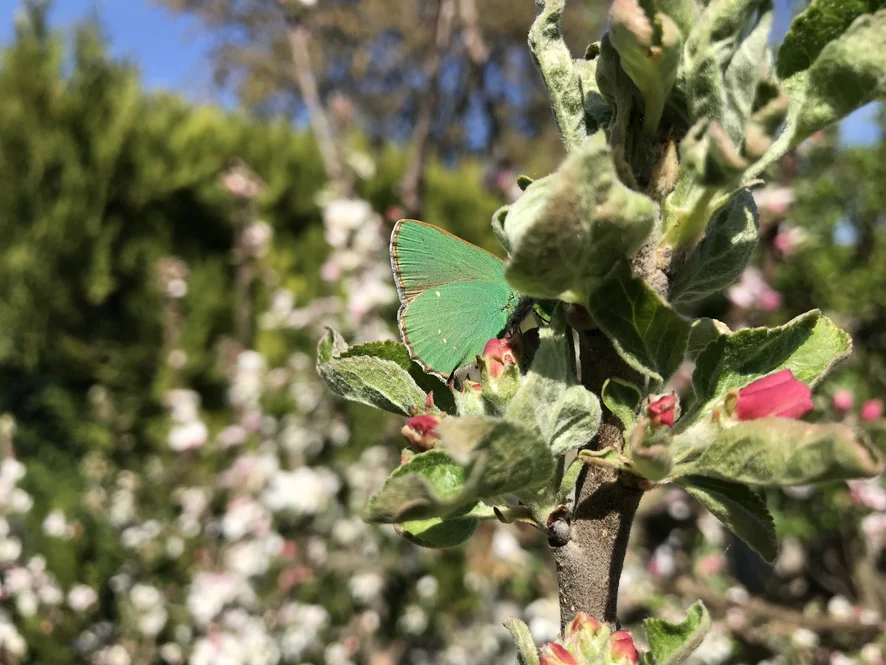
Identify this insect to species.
Callophrys rubi
